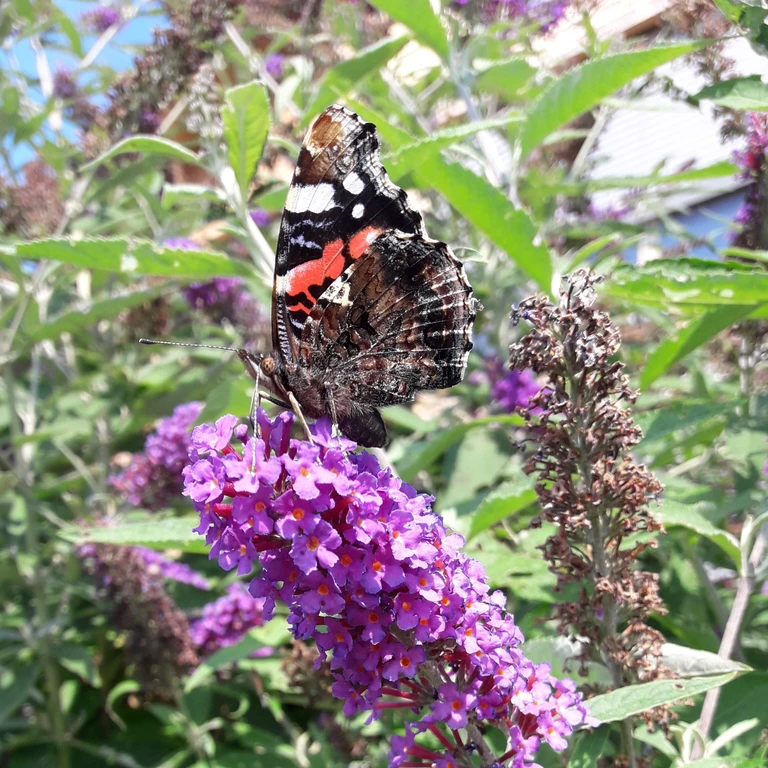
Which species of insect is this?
Vanessa atalanta
